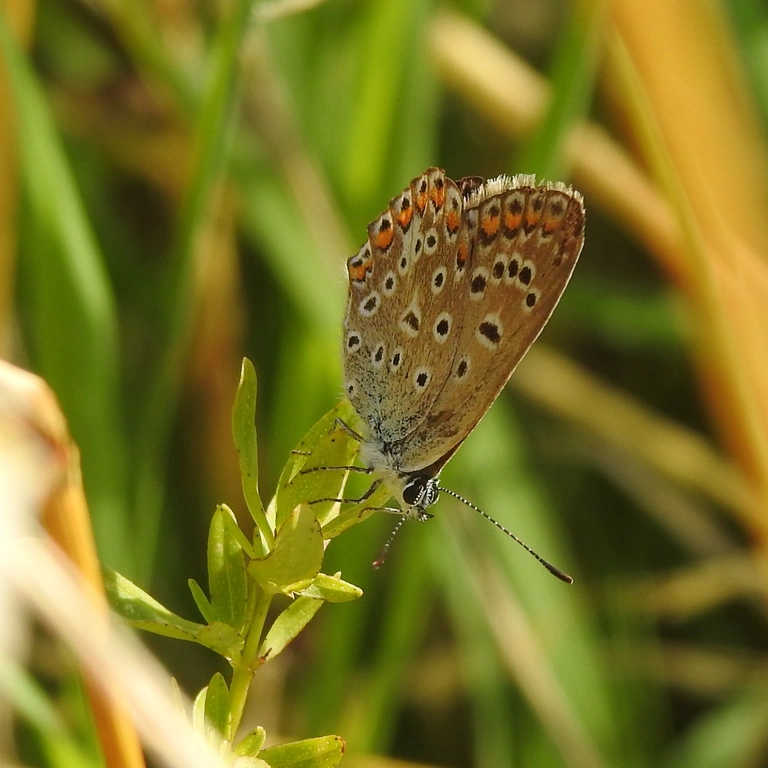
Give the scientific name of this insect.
Polyommatus icarus
